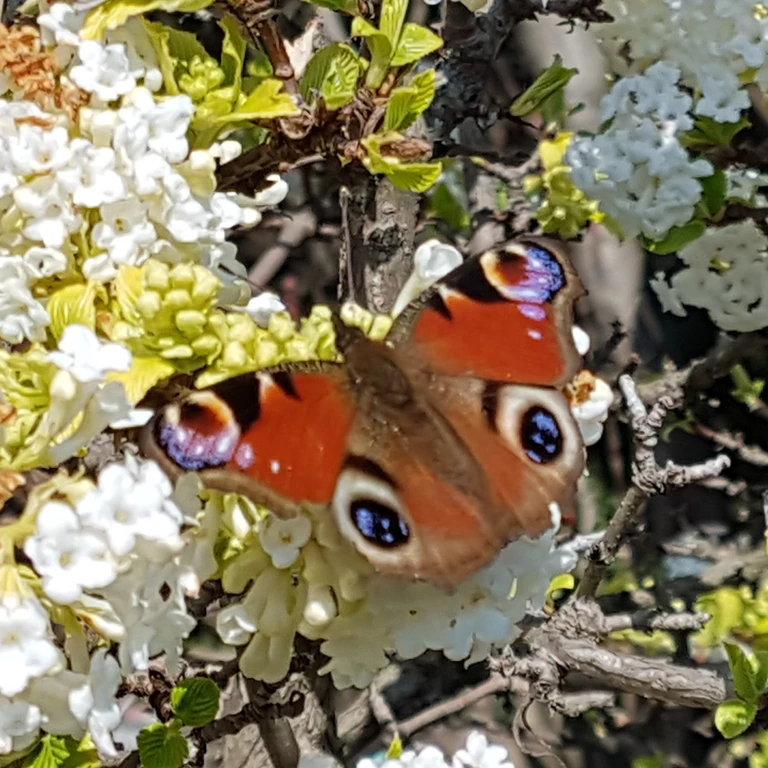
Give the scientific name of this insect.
Aglais io
